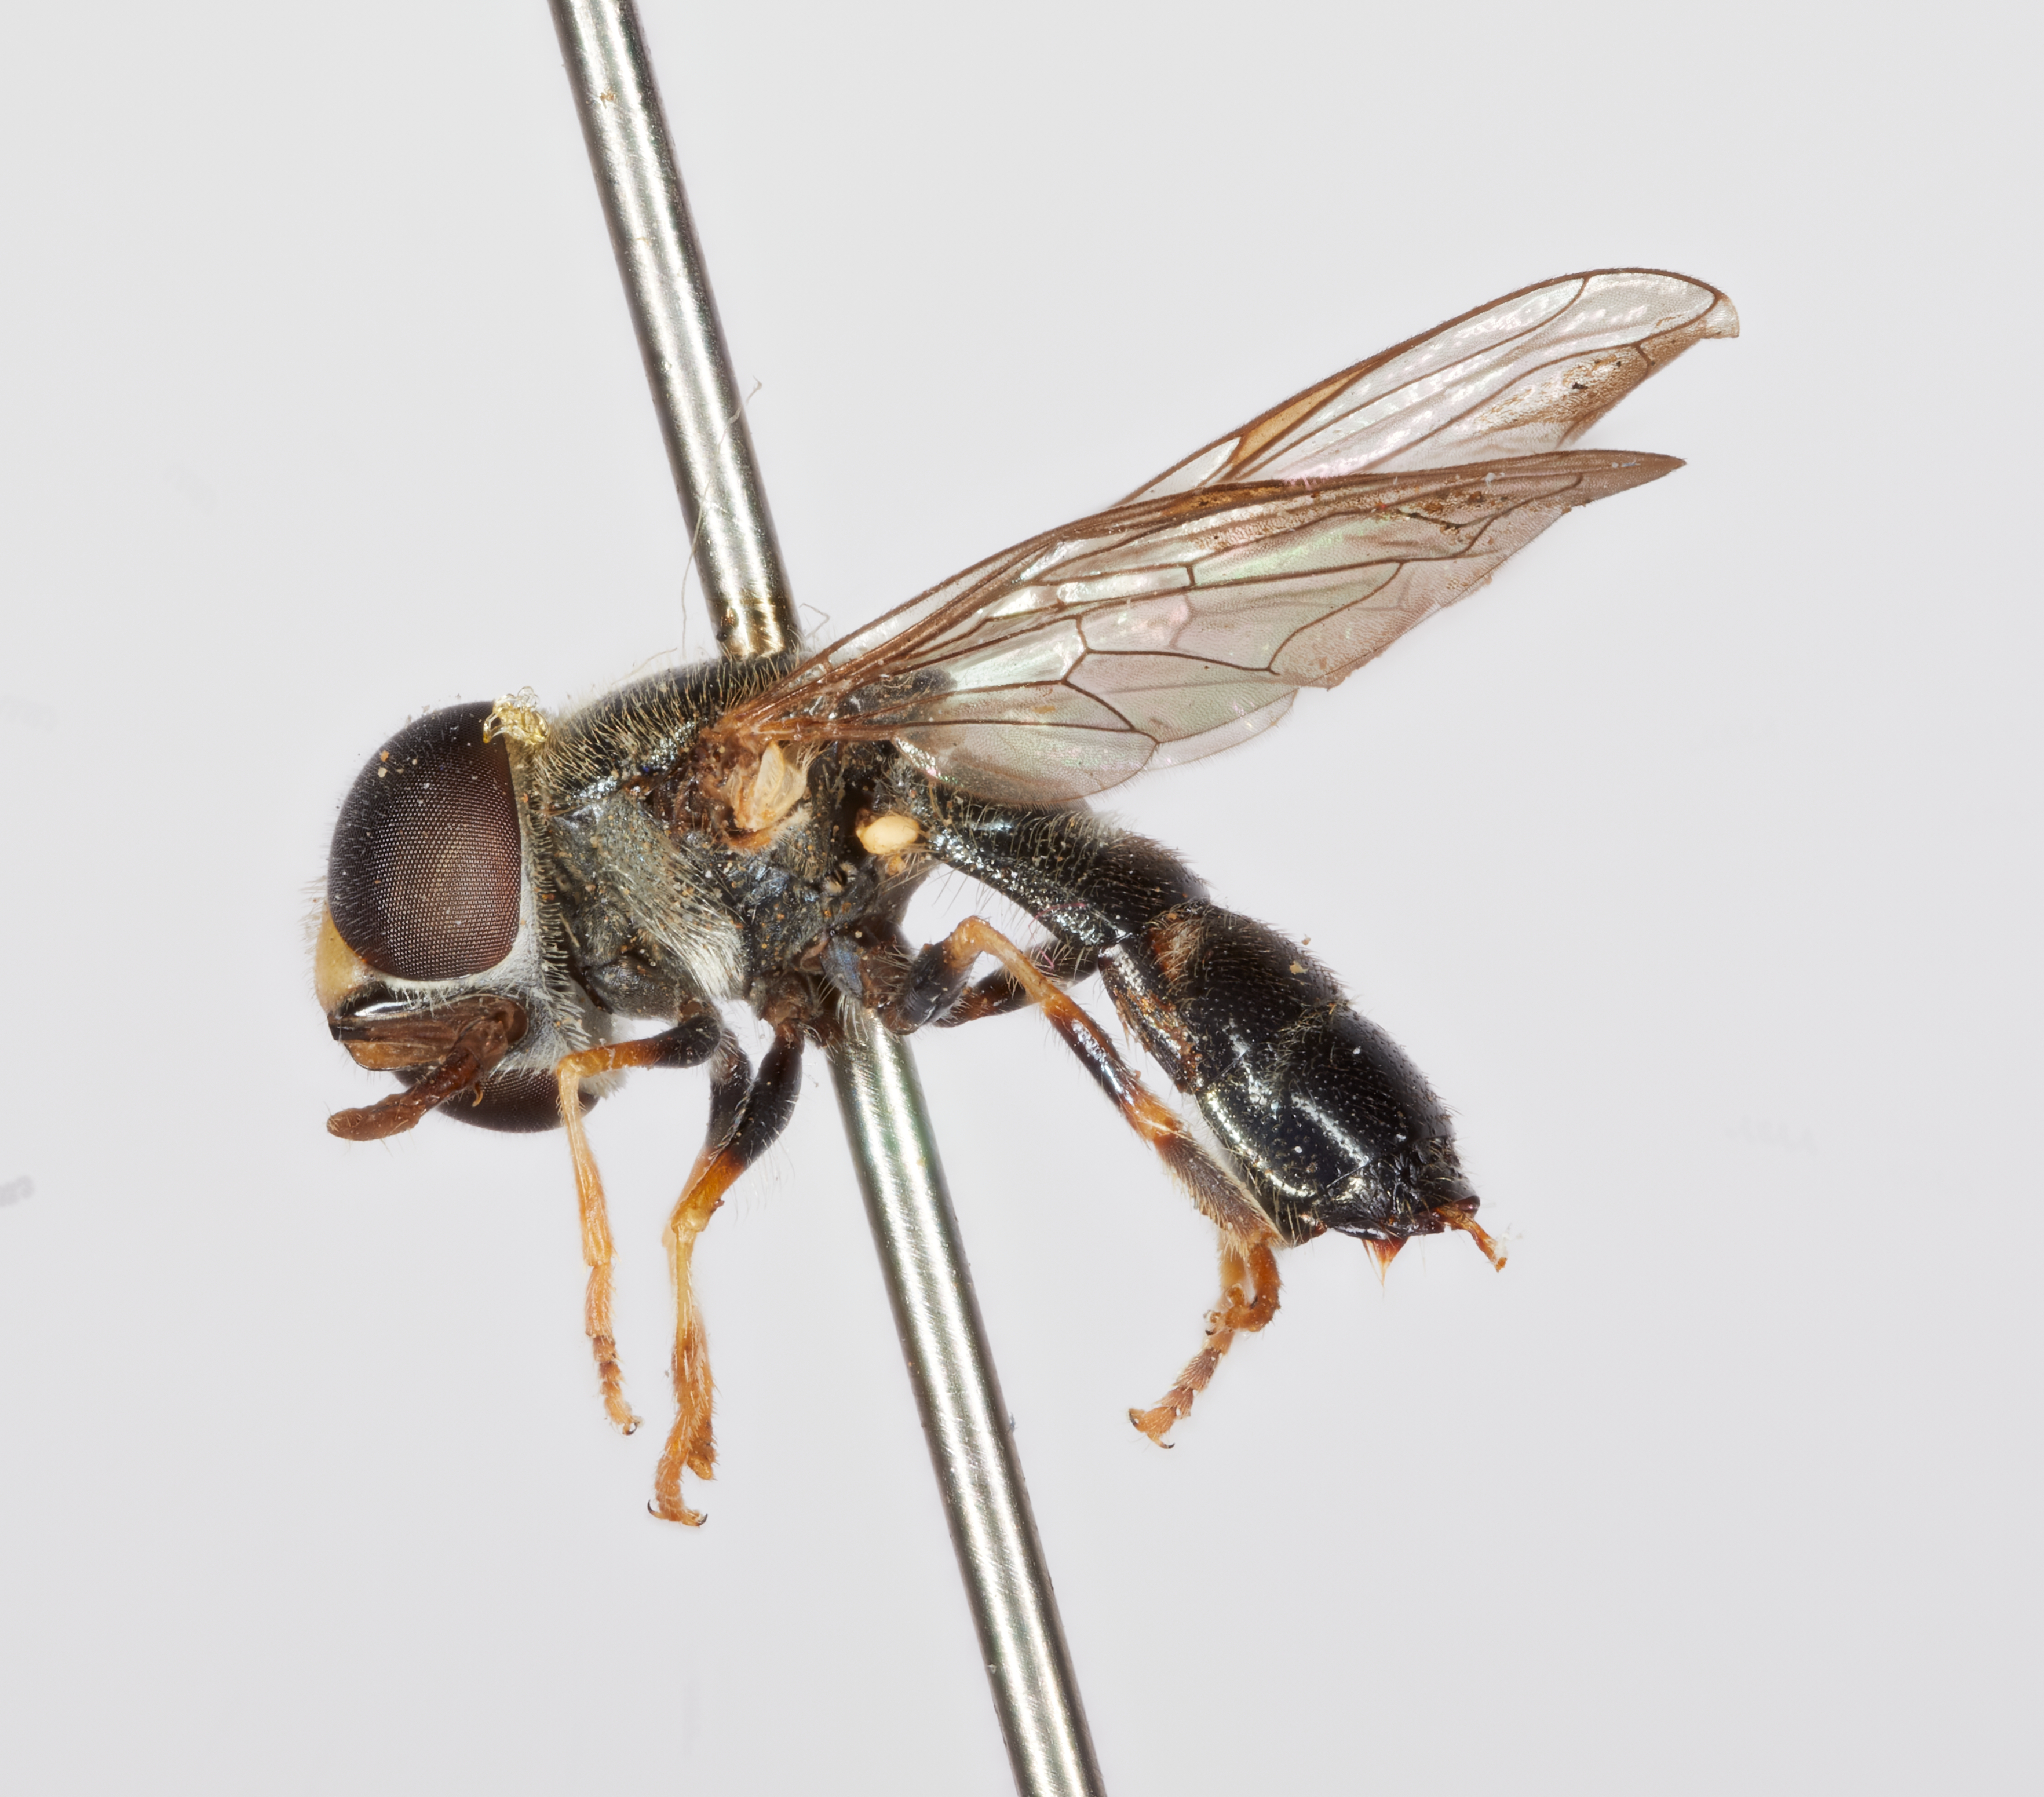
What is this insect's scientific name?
Paragus annandalei
